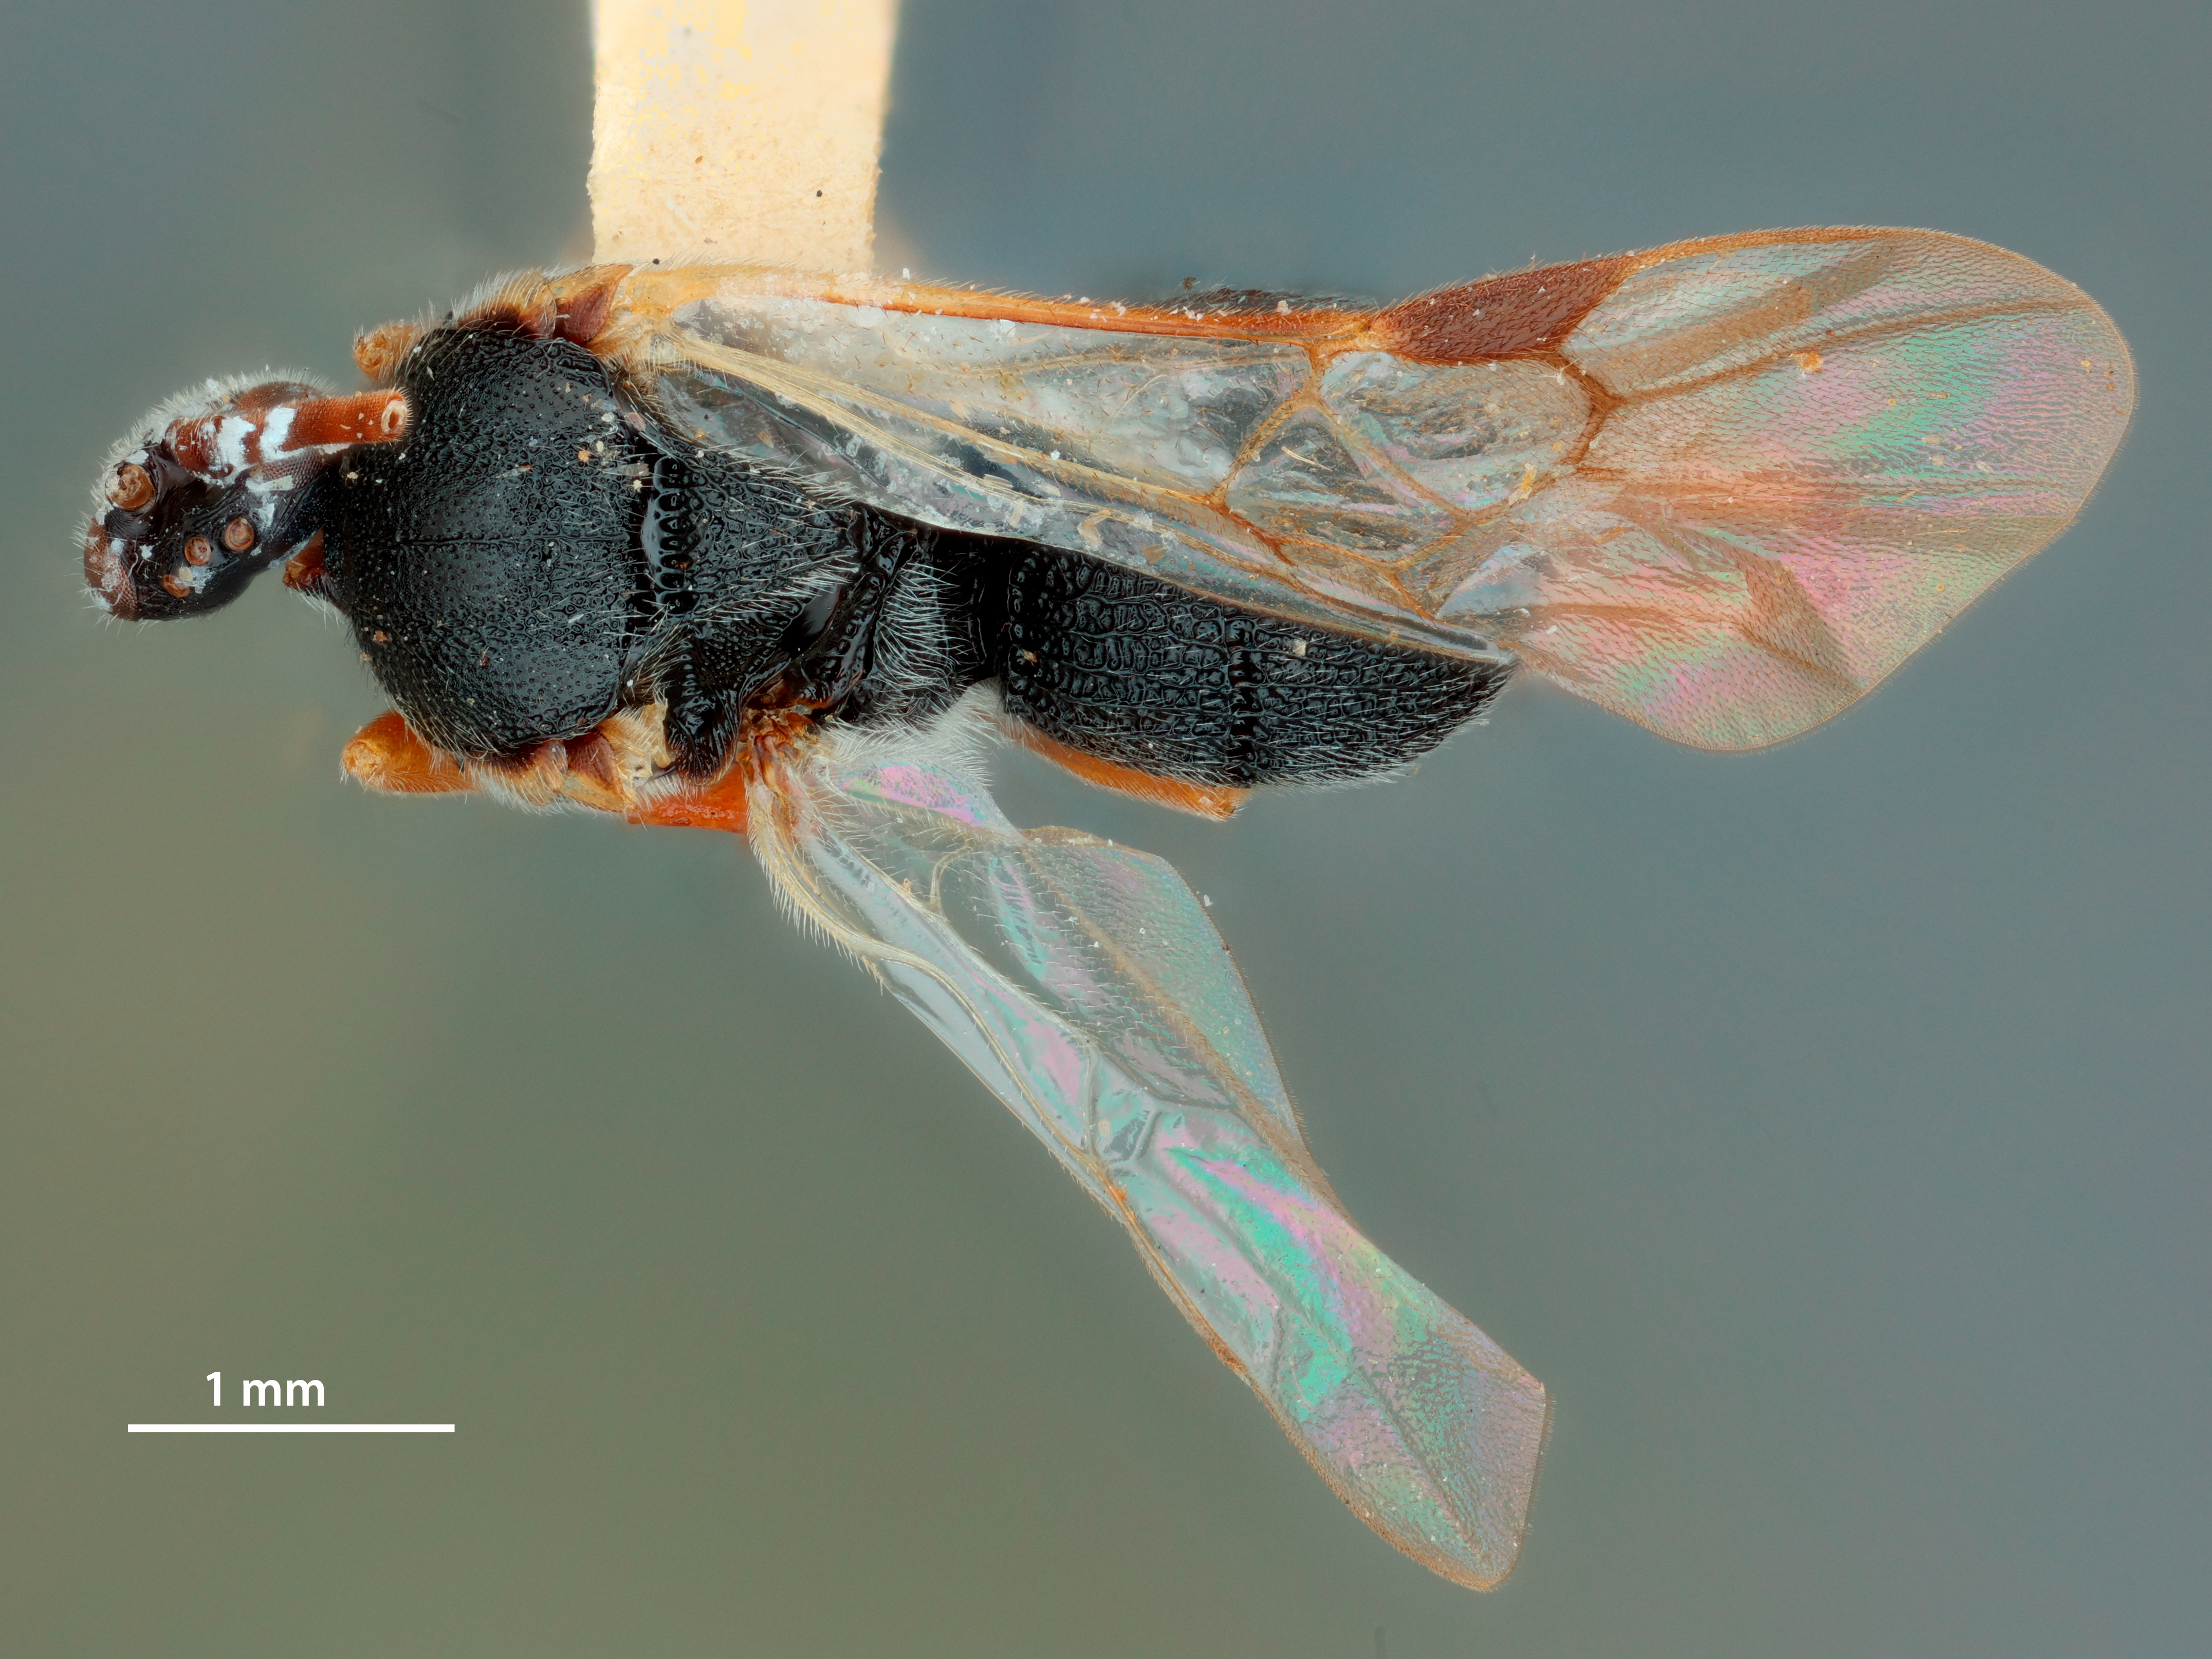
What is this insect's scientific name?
Odontofornicia penang
